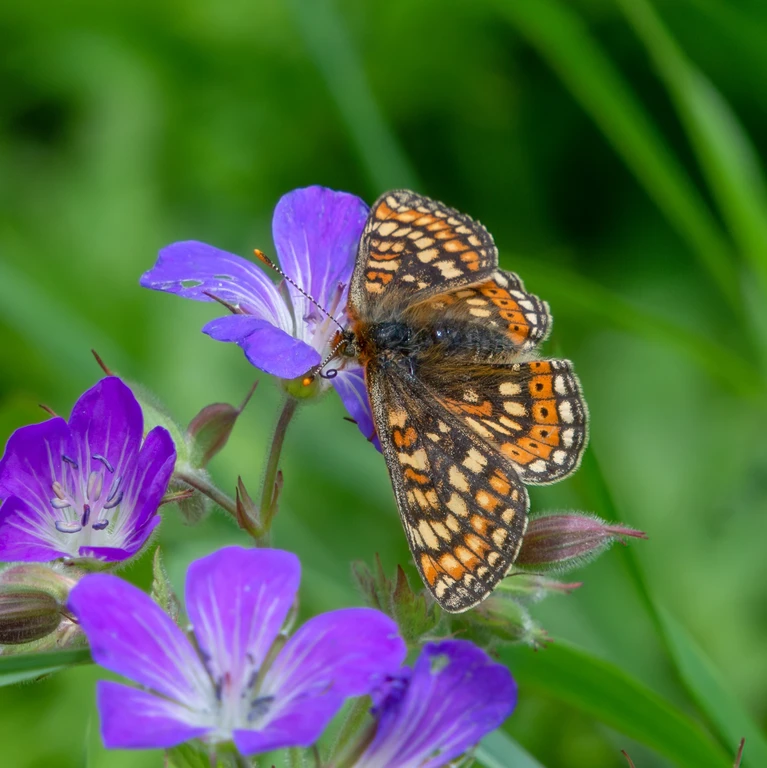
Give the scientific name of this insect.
Euphydryas aurinia
